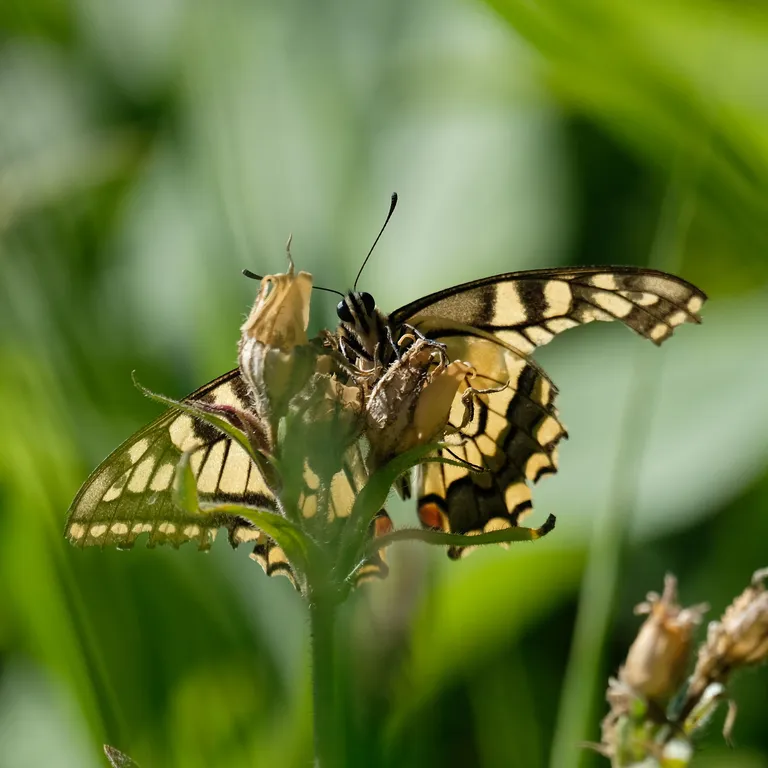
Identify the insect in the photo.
Papilio machaon
